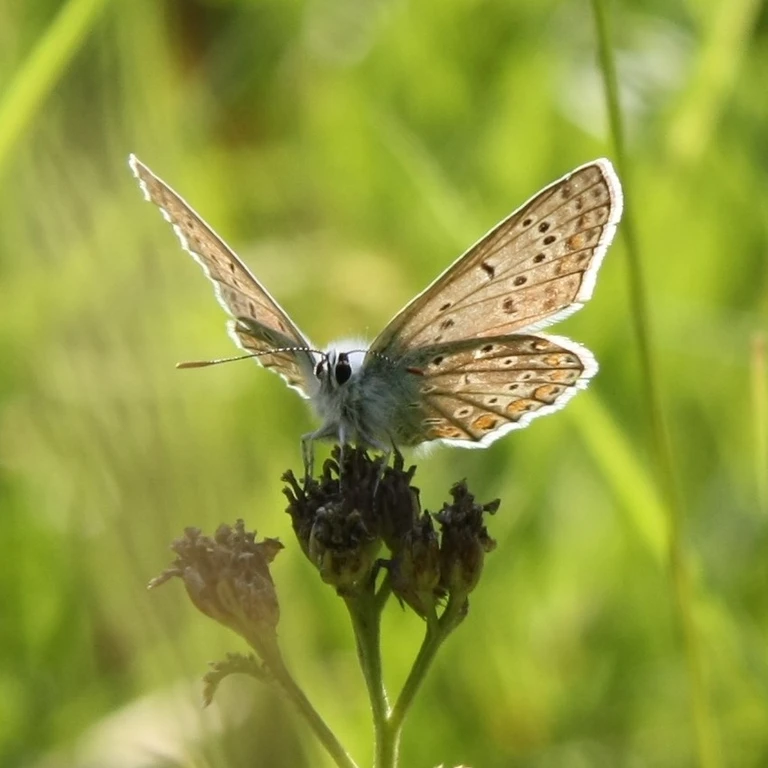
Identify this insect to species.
Polyommatus icarus
